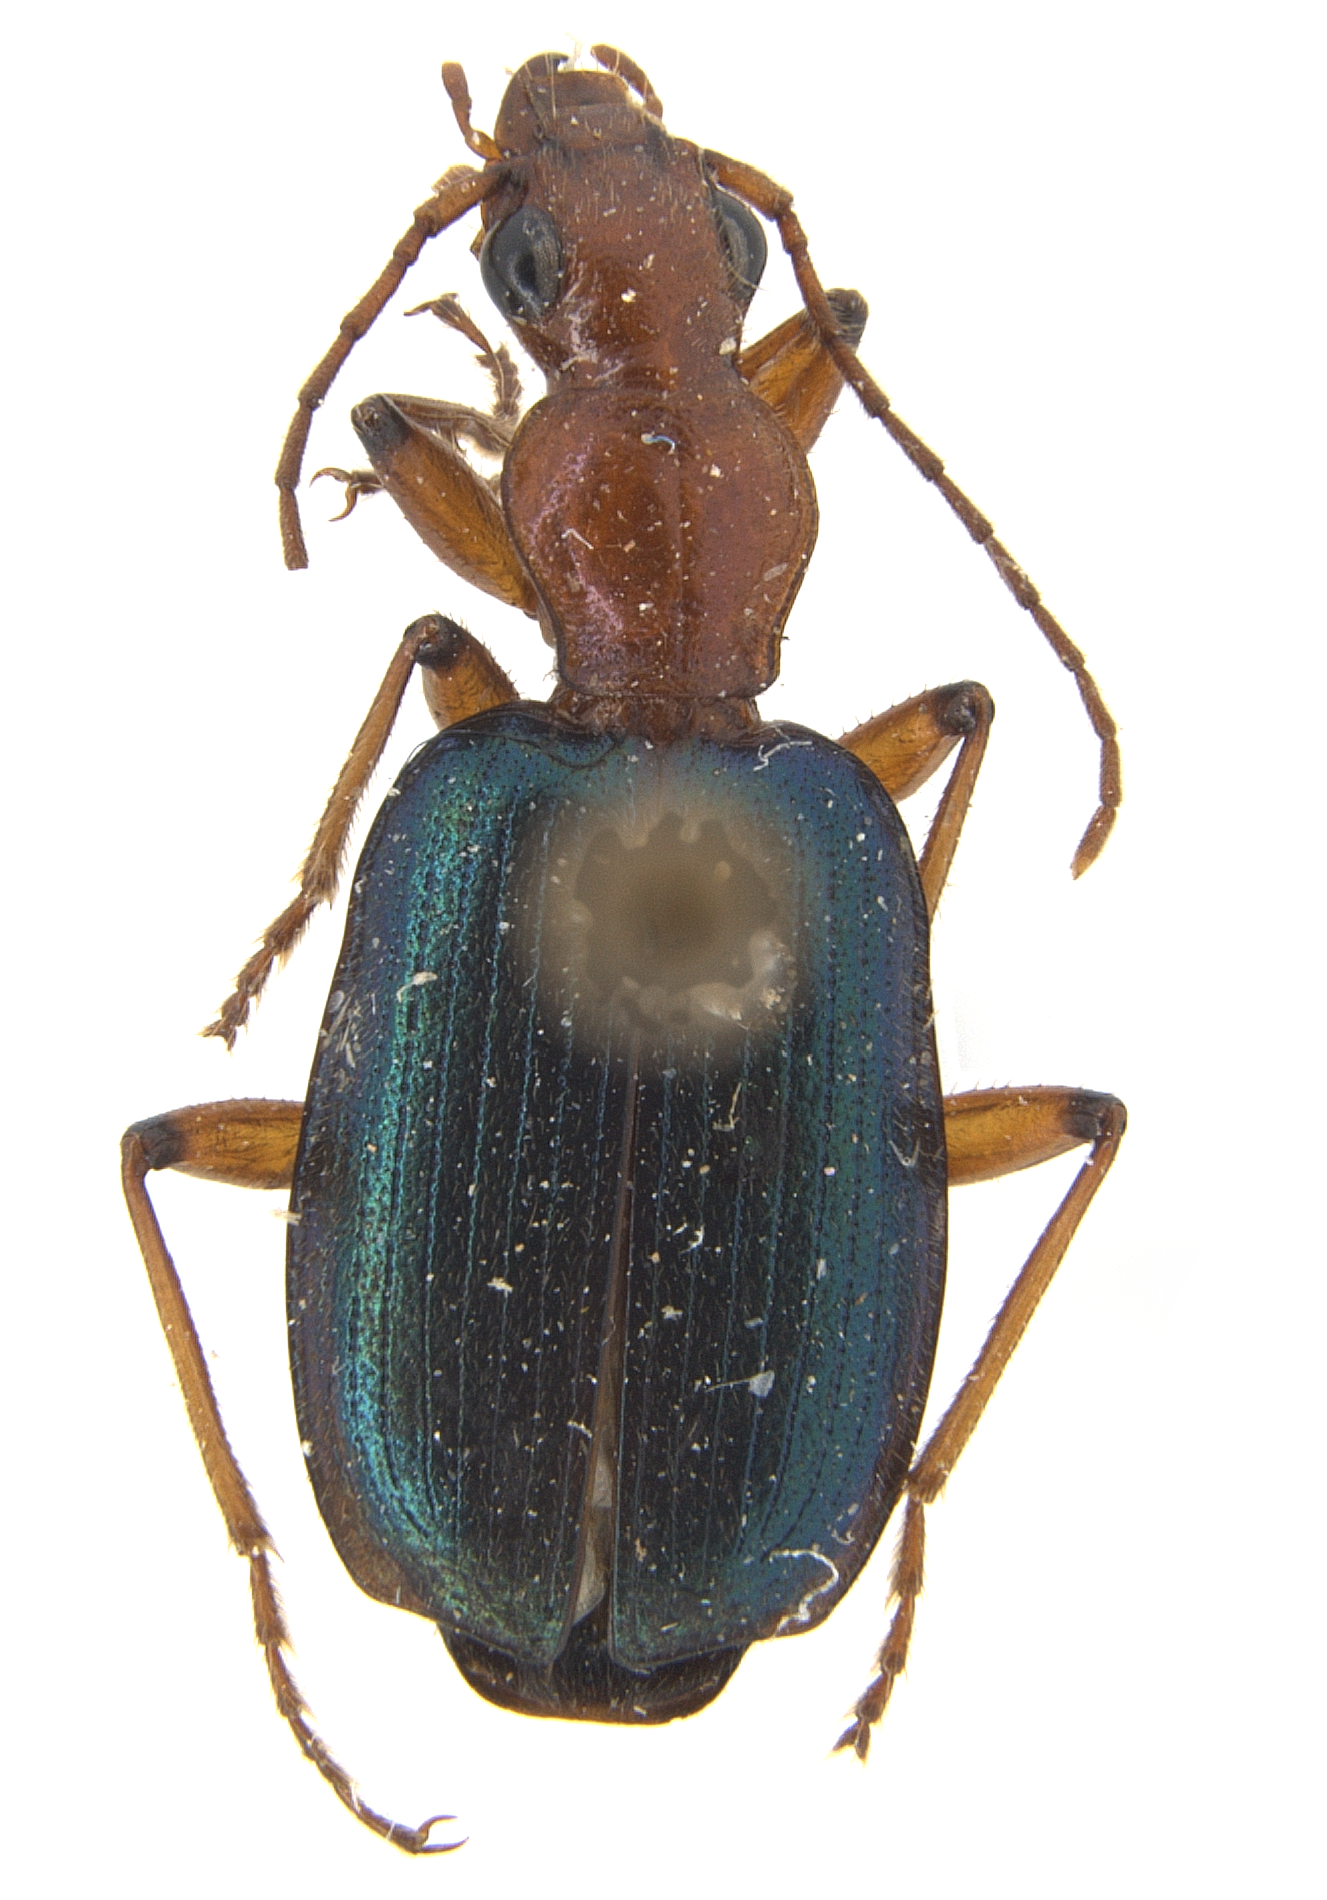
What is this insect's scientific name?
Tecnophilus pilatei
